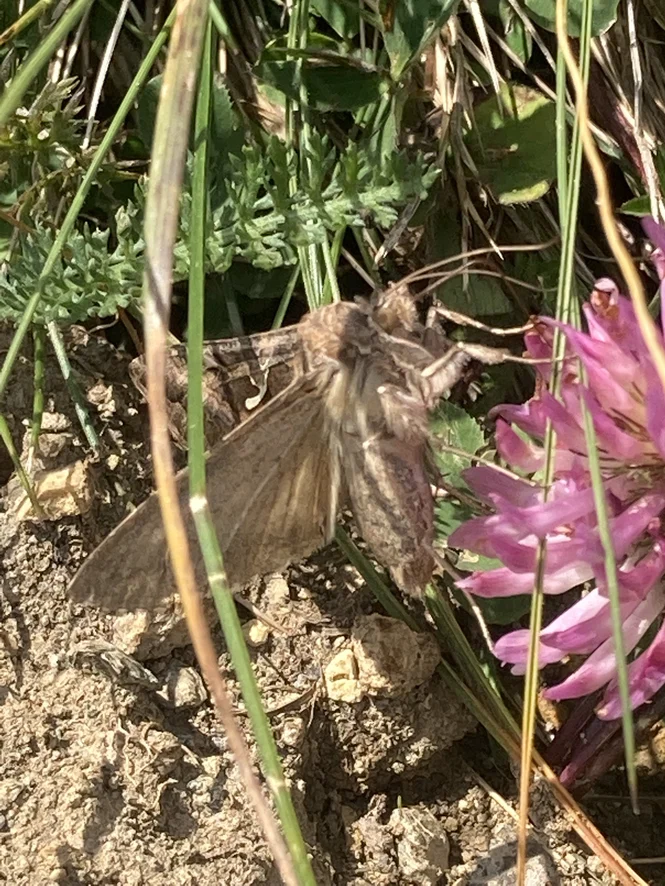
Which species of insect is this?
Autographa gamma
